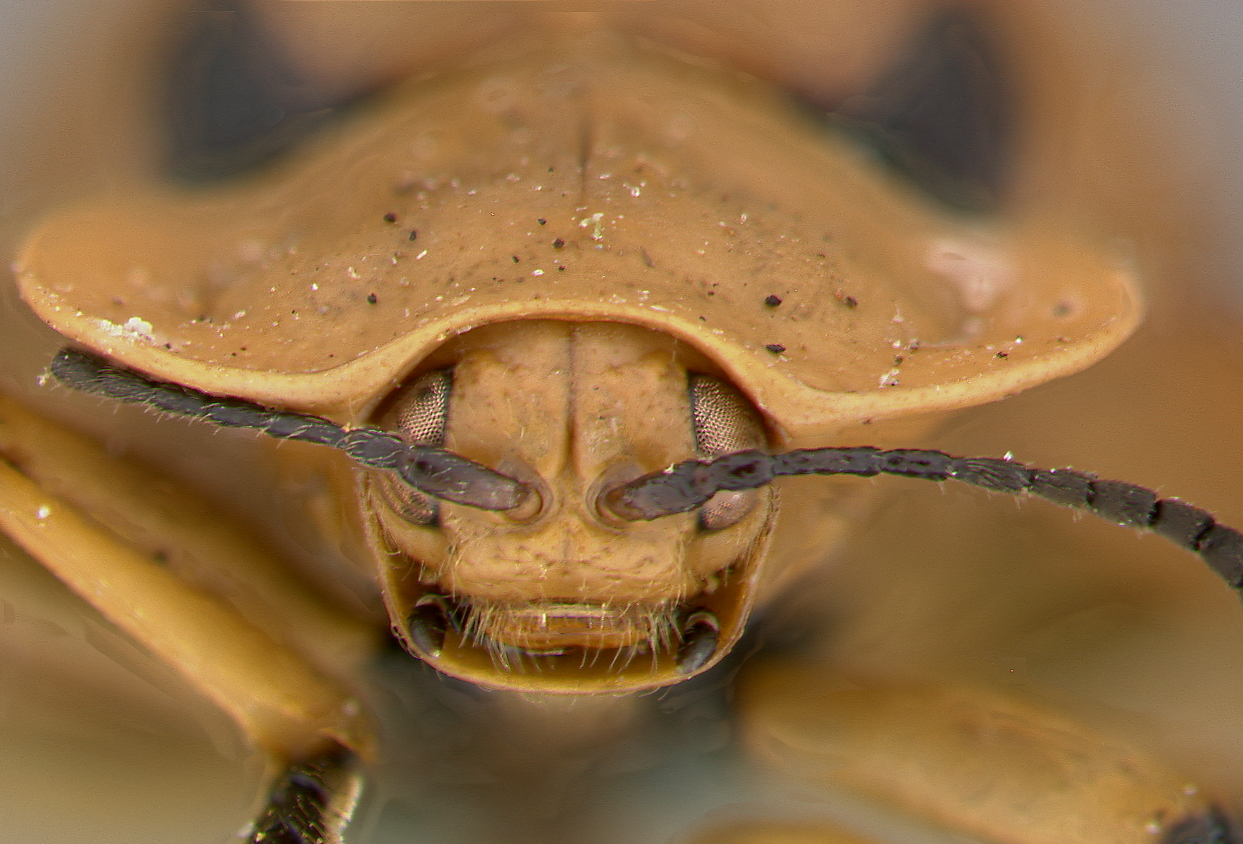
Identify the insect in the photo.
Stoiba decemmaculata
